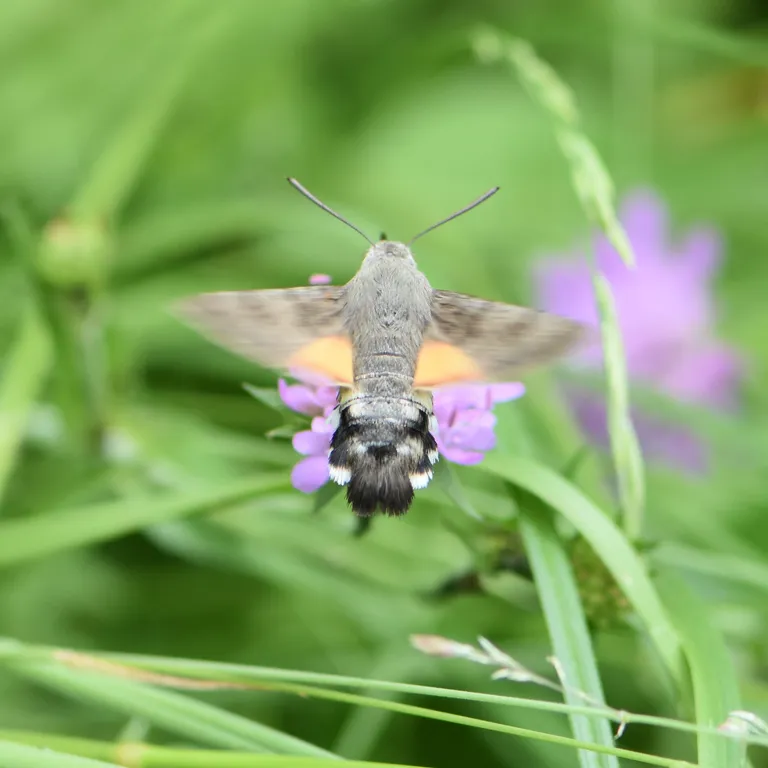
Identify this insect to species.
Macroglossum stellatarum
